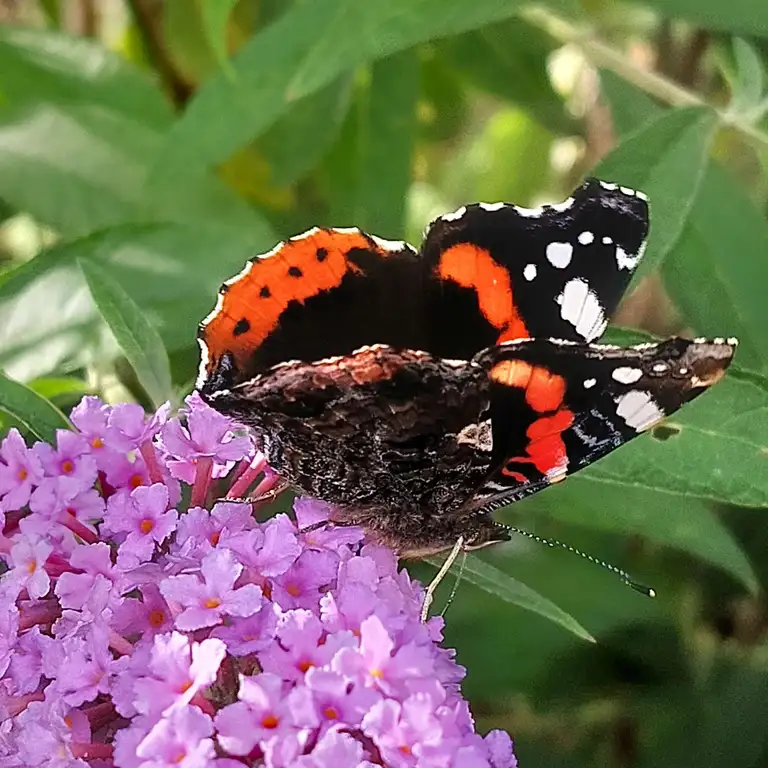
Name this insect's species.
Vanessa atalanta
